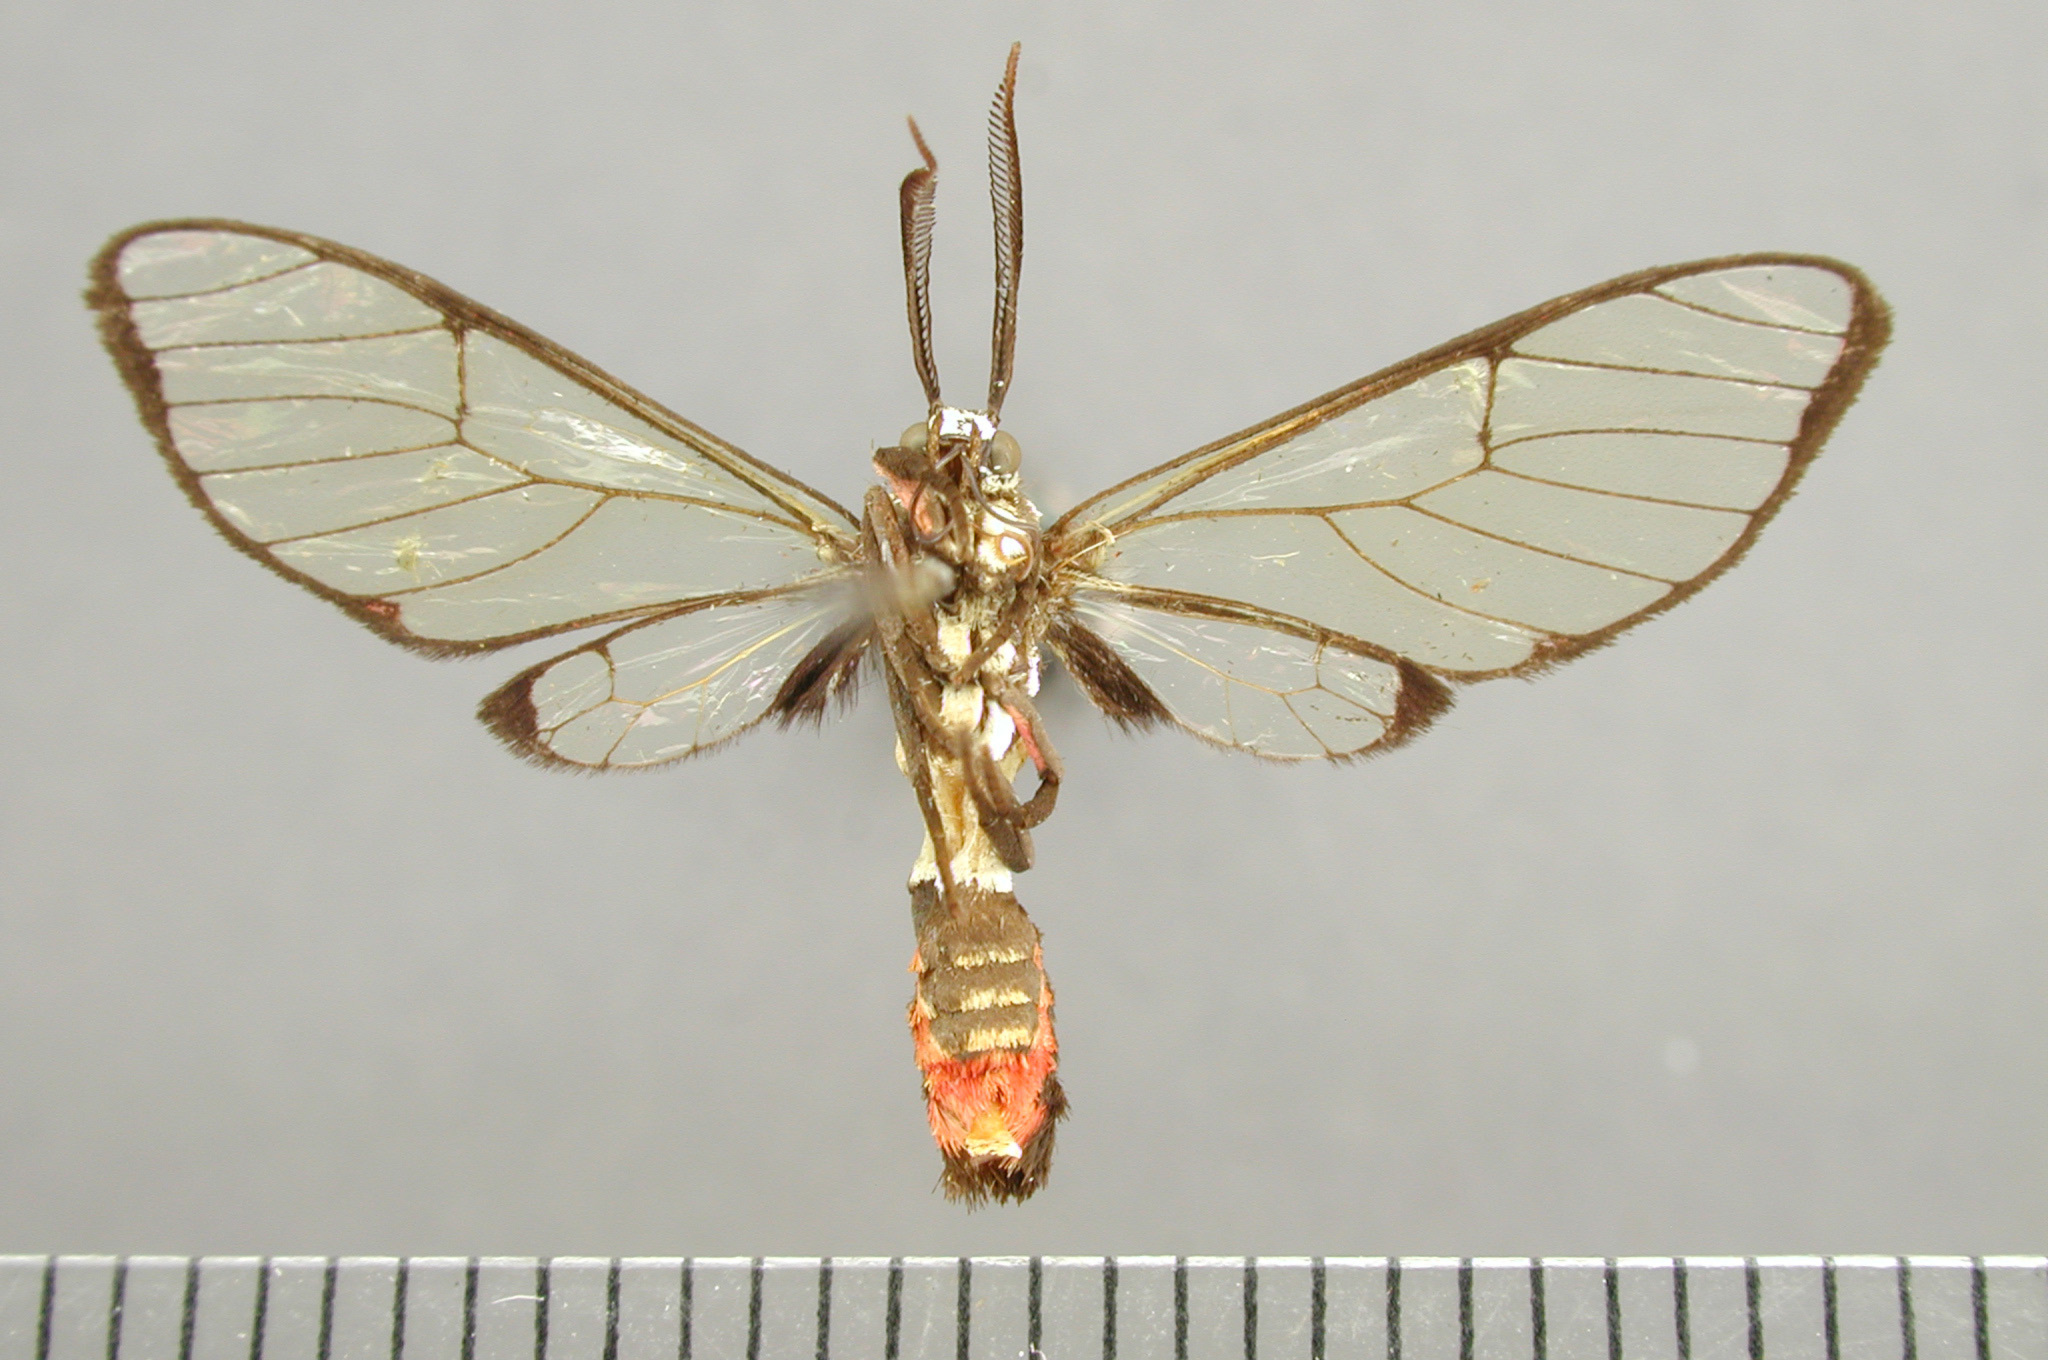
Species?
Argyroeides notha
